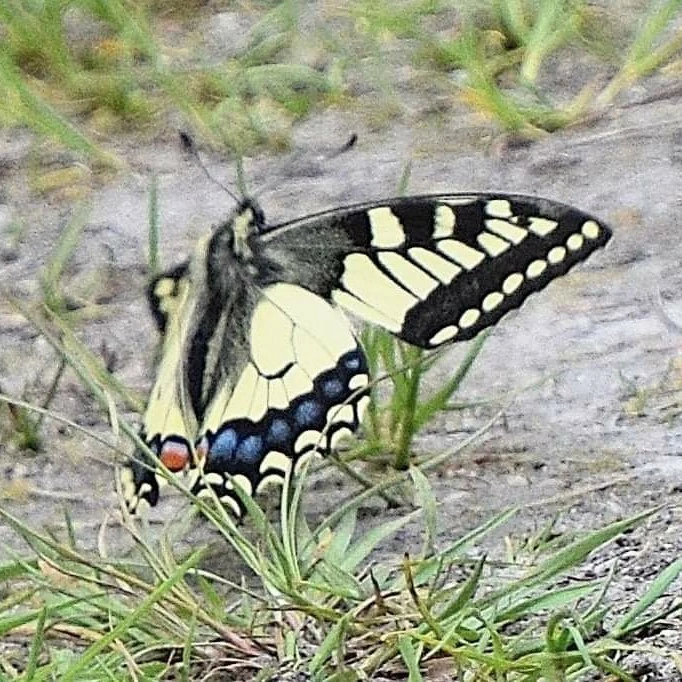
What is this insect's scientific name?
Papilio machaon
